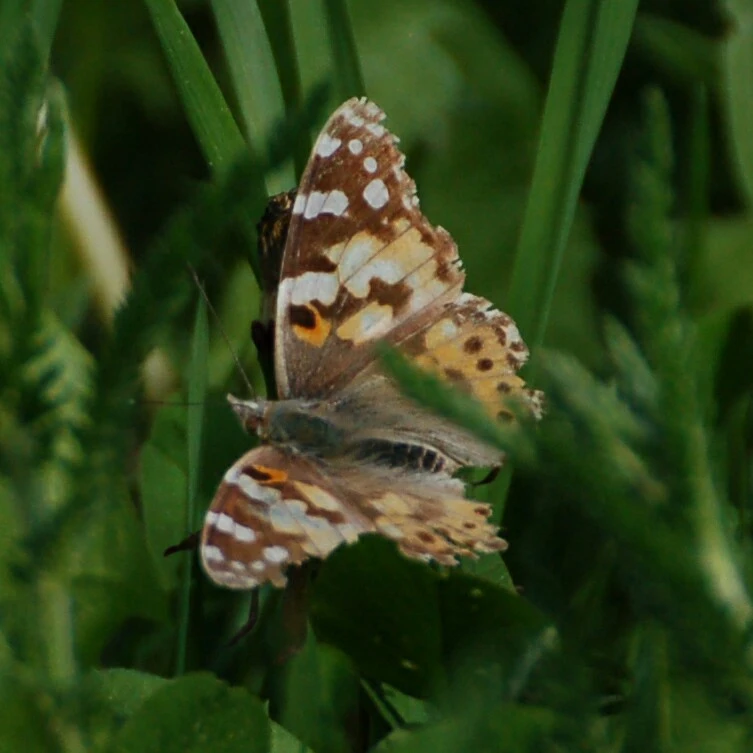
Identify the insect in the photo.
Vanessa cardui
